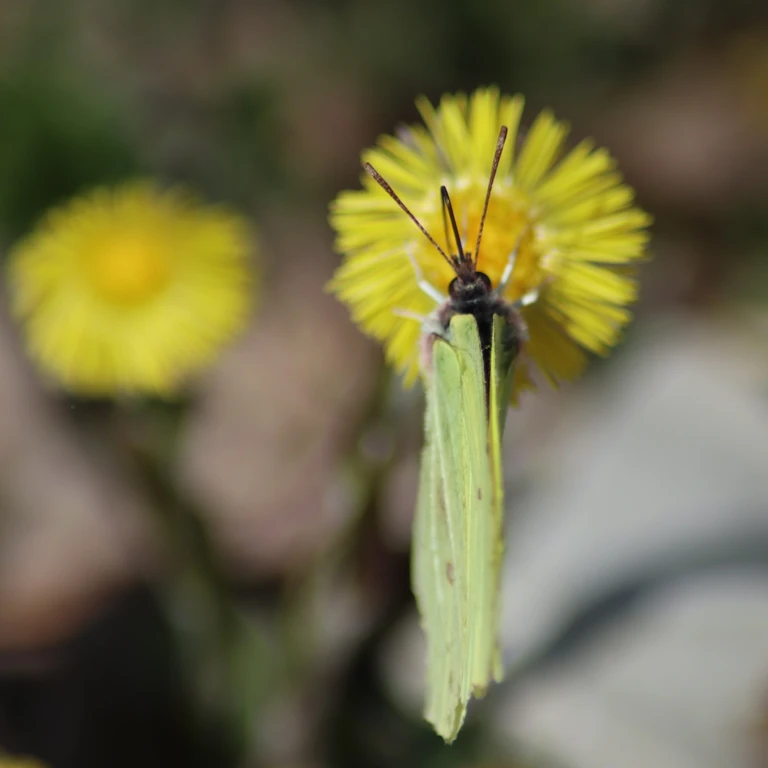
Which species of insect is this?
Gonepteryx rhamni
